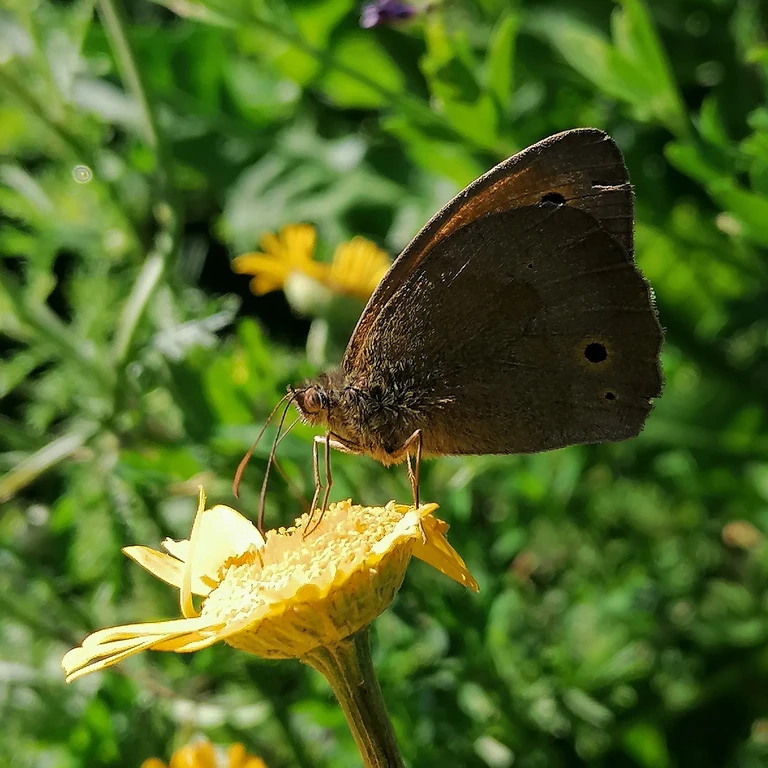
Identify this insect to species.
Maniola jurtina
